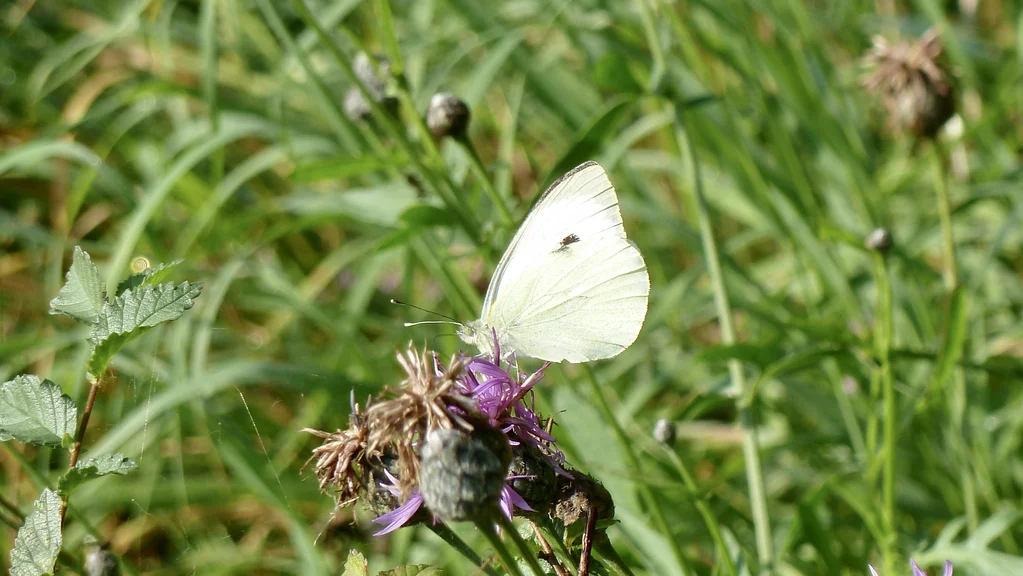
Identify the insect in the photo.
Pieris brassicae
